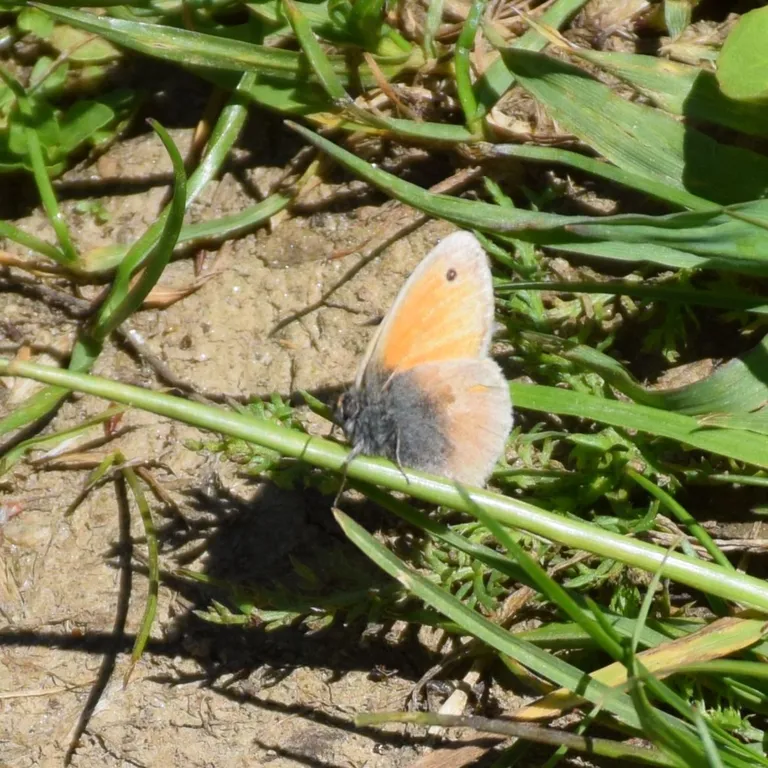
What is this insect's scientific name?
Coenonympha pamphilus
